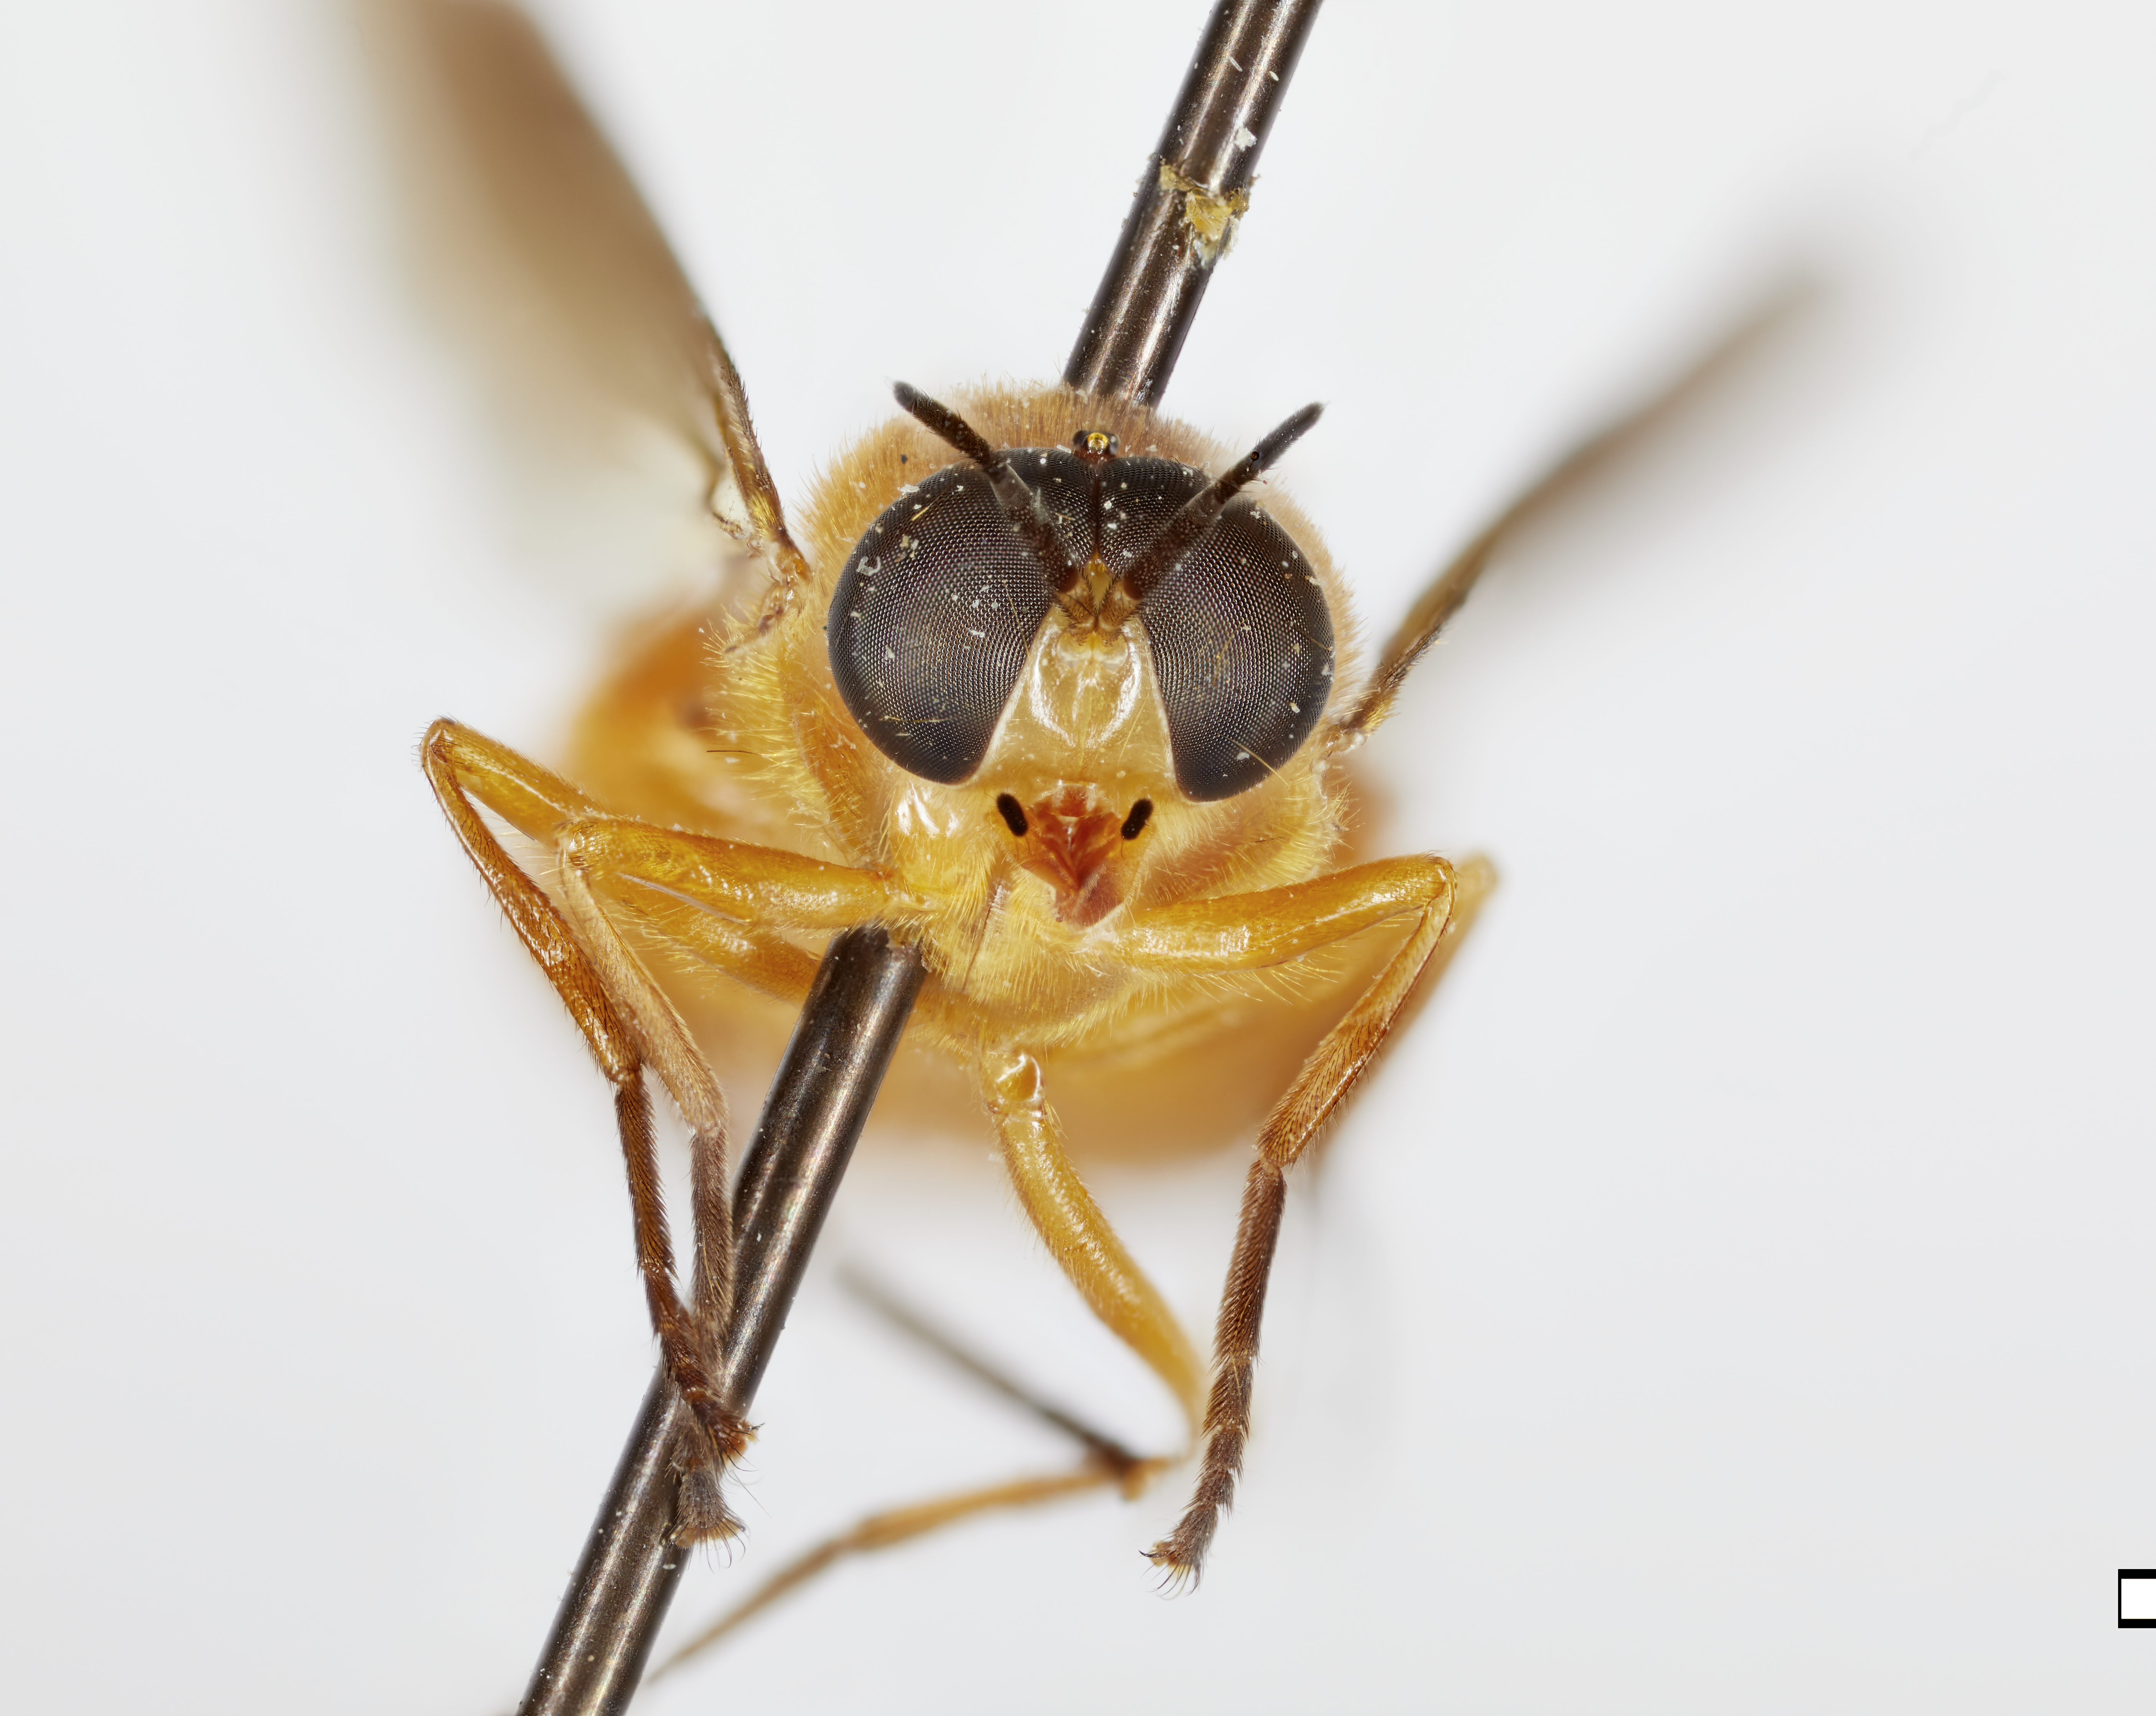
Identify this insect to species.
Ruba tarsalis
